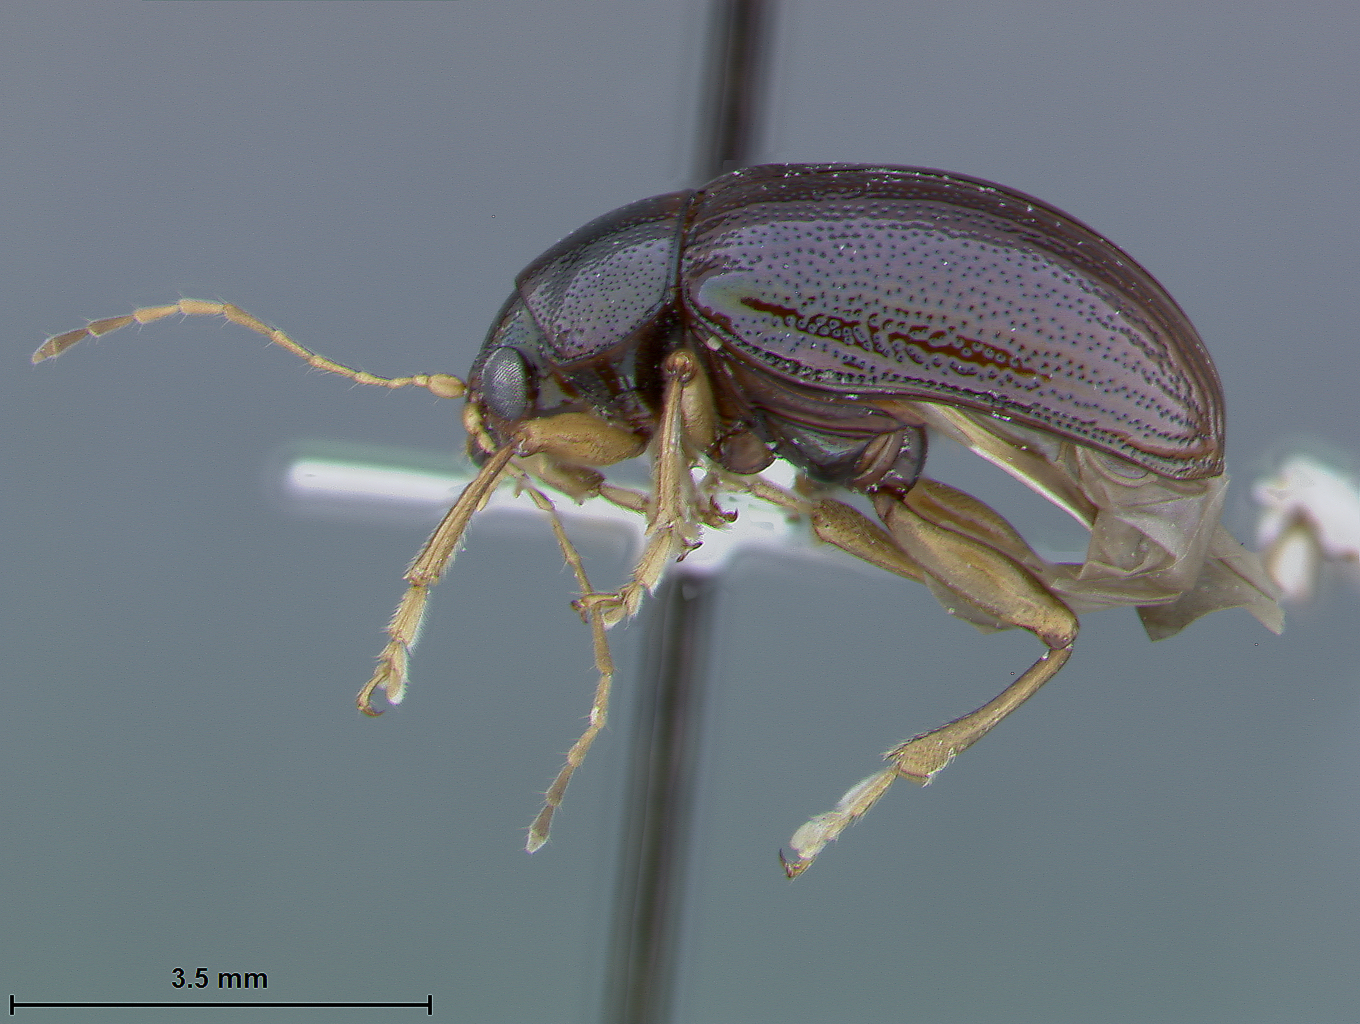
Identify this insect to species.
Rhabdopterus bottimeri
